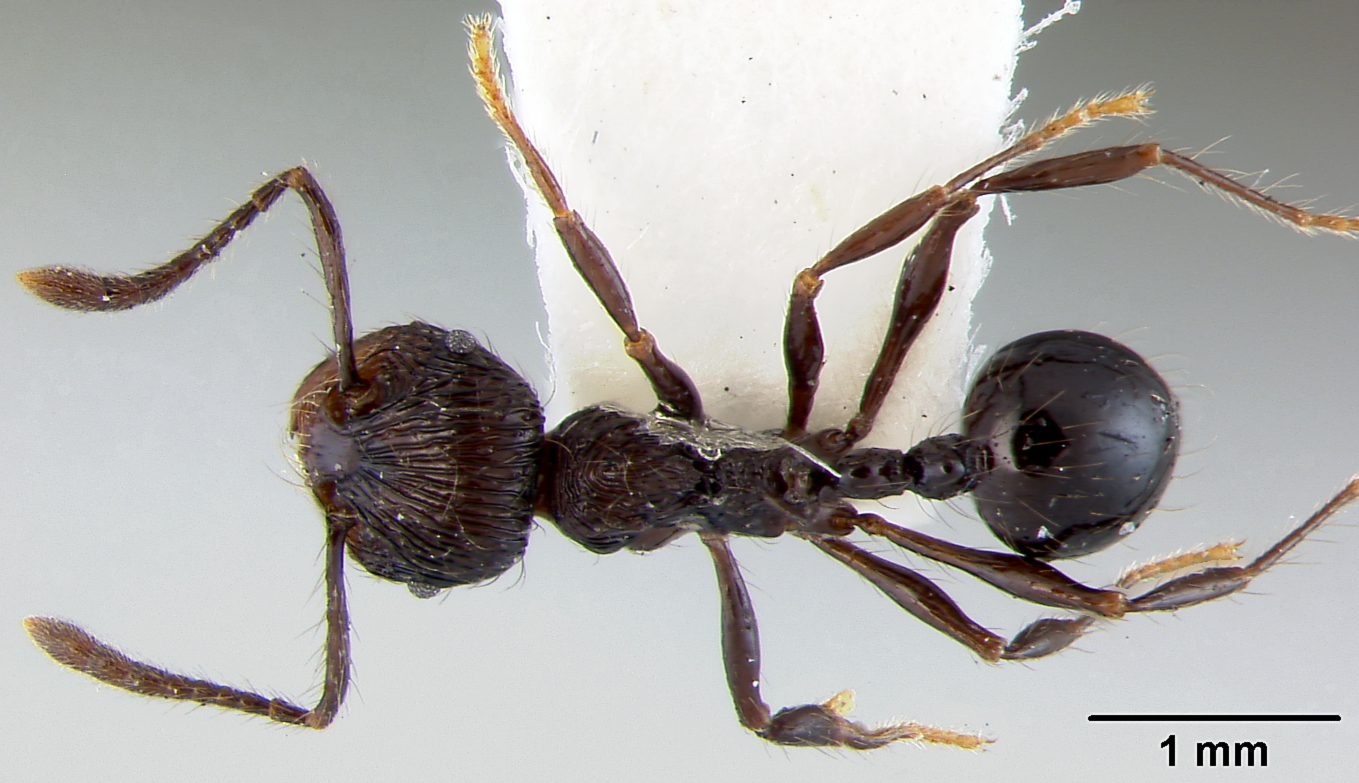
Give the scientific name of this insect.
Perissomyrmex snyderi
